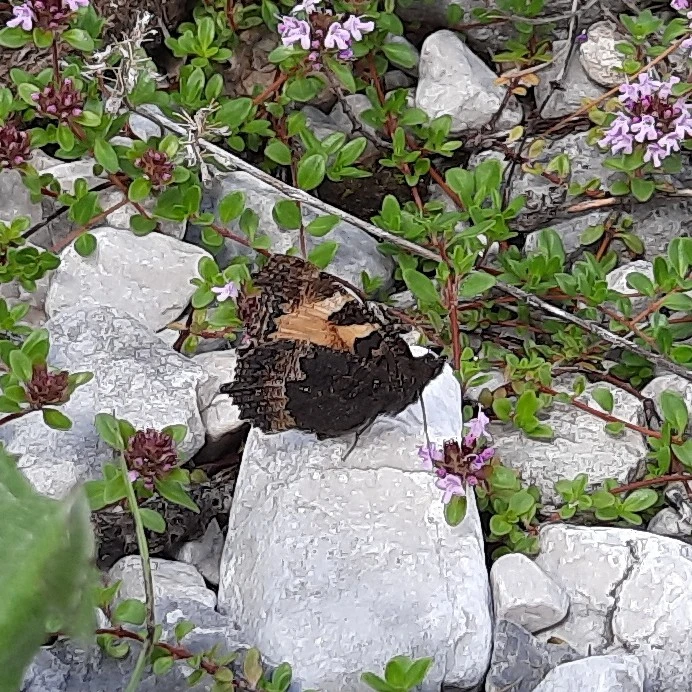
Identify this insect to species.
Aglais urticae
